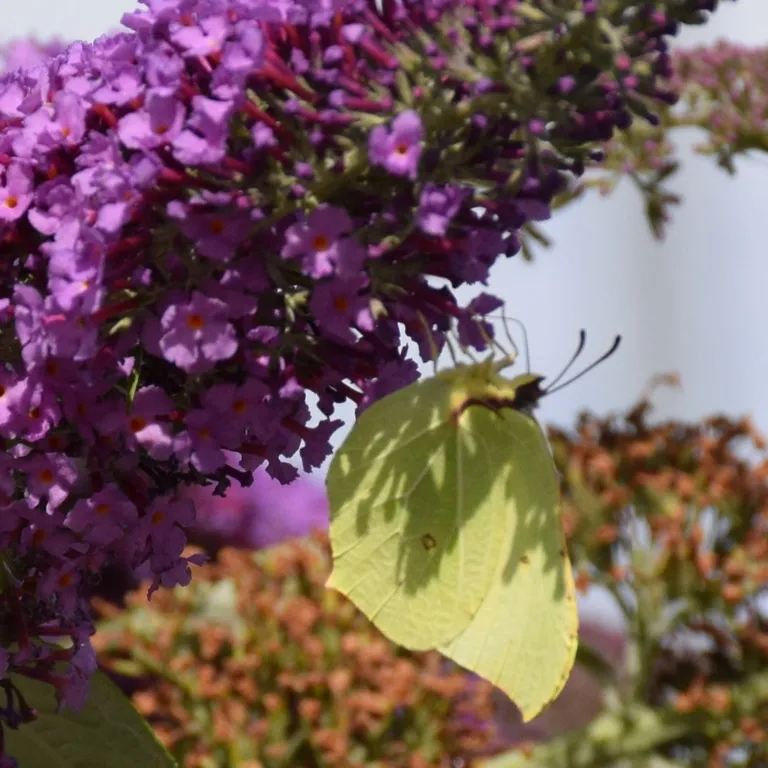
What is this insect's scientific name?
Gonepteryx rhamni
